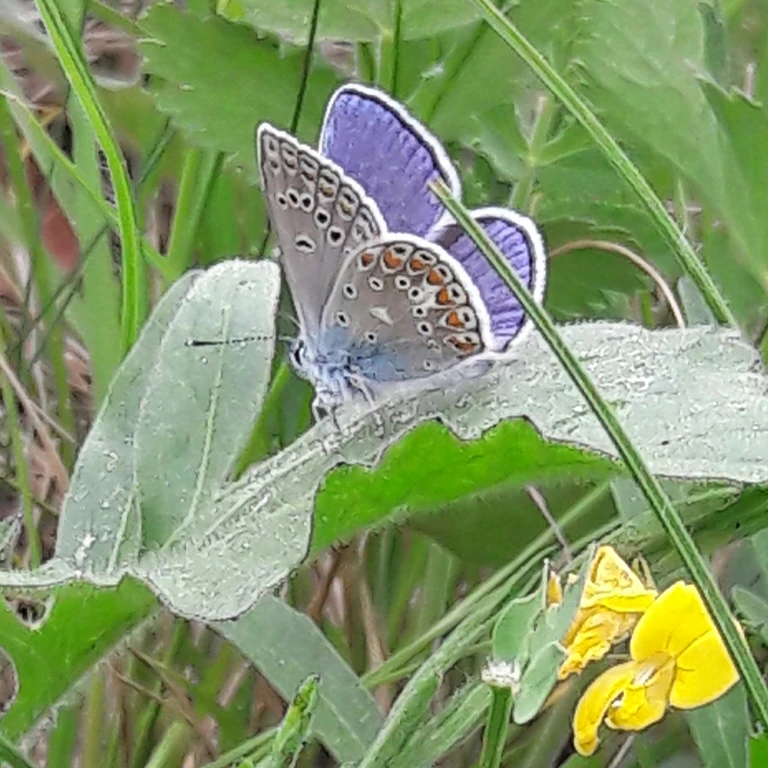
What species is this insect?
Polyommatus thersites
